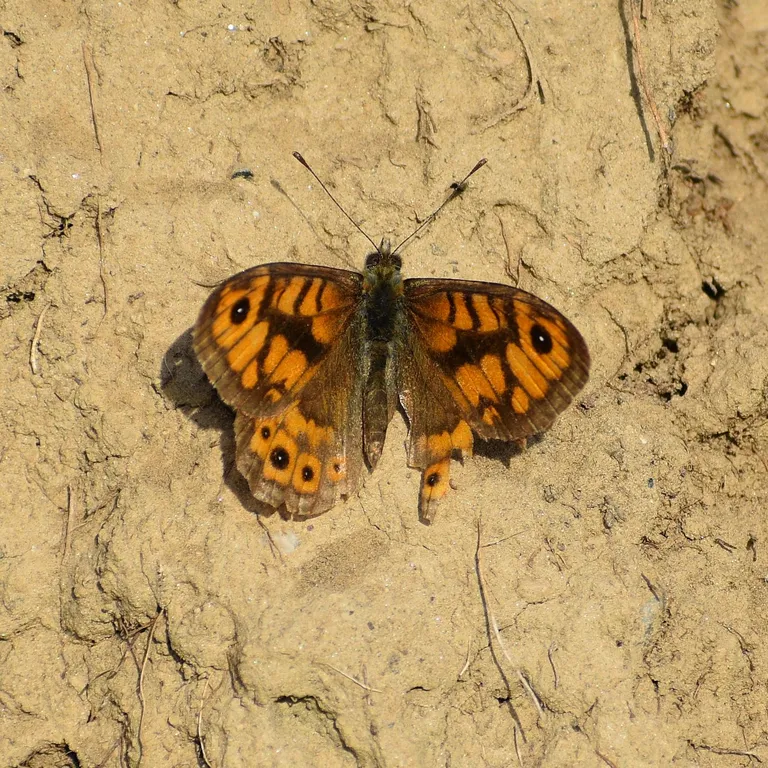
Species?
Lasiommata megera (also Pararge megera)
